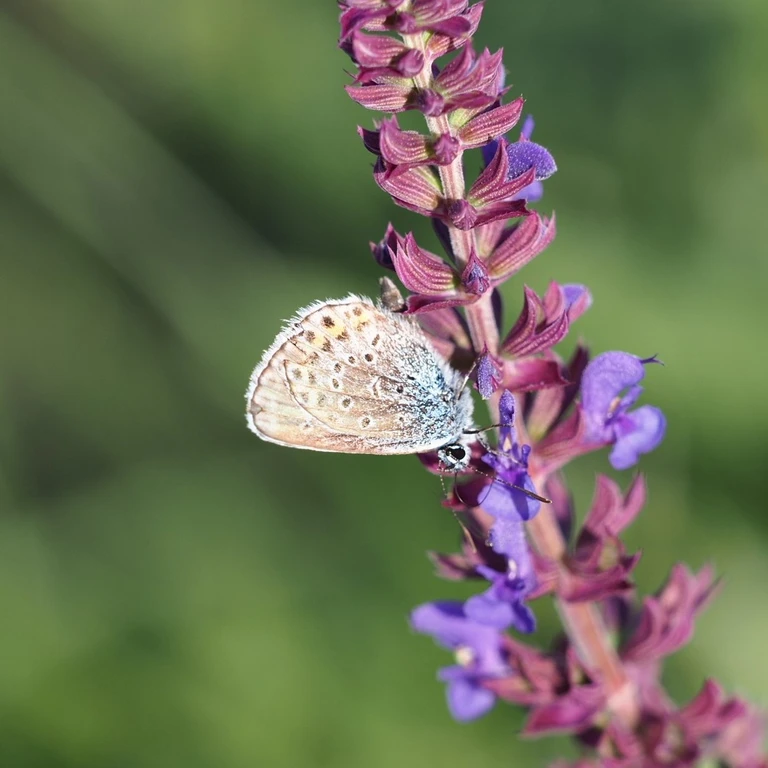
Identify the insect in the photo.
Plebejus argus
